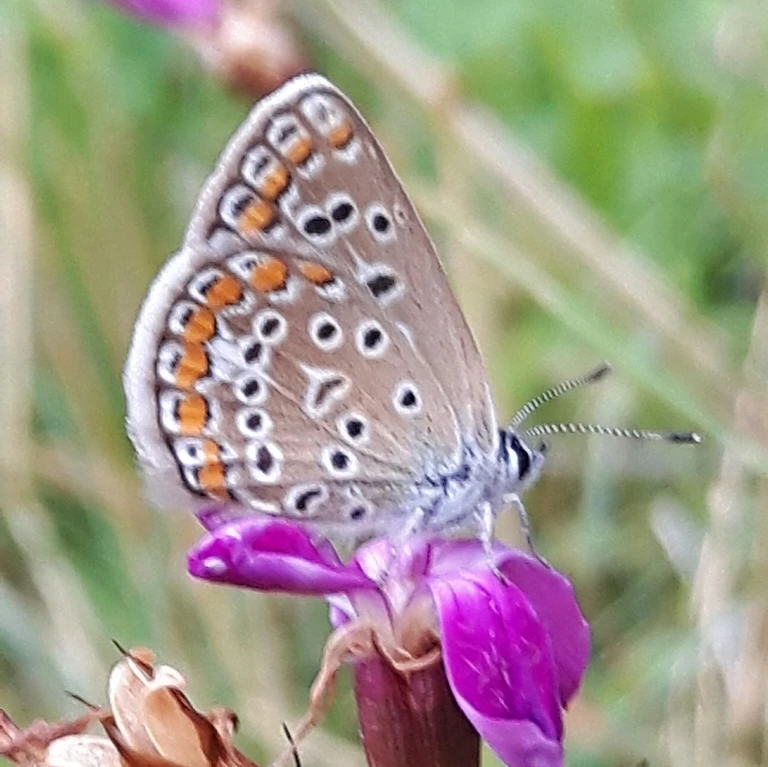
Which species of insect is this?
Polyommatus icarus
